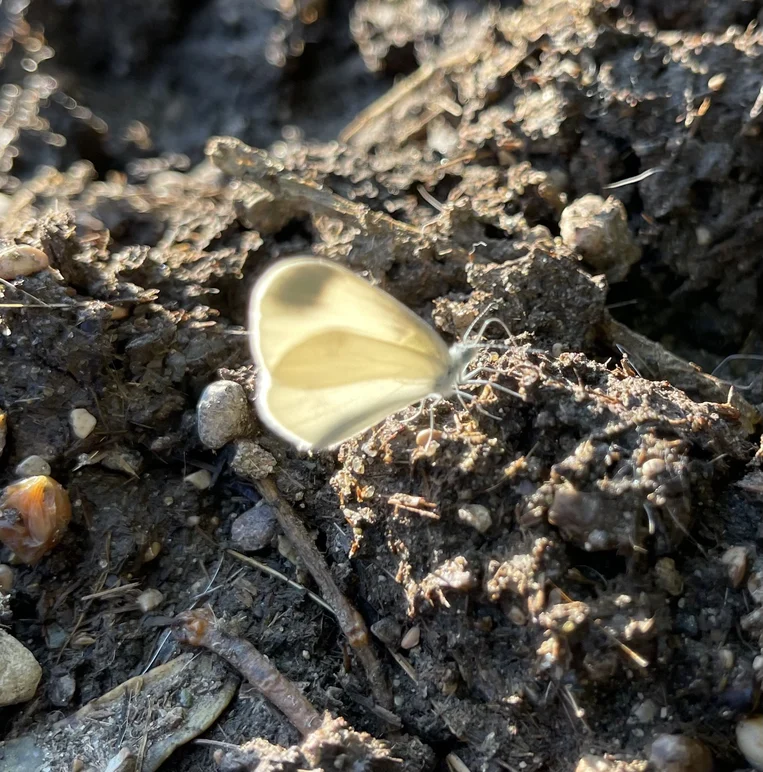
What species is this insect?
Leptidea sinapis/juvernica
